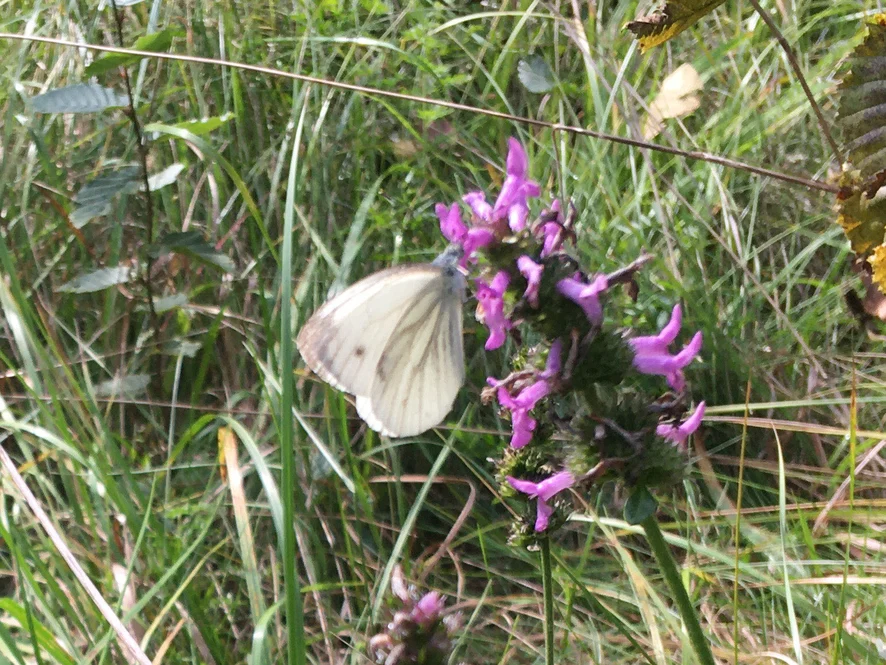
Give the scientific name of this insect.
Pieris napi
